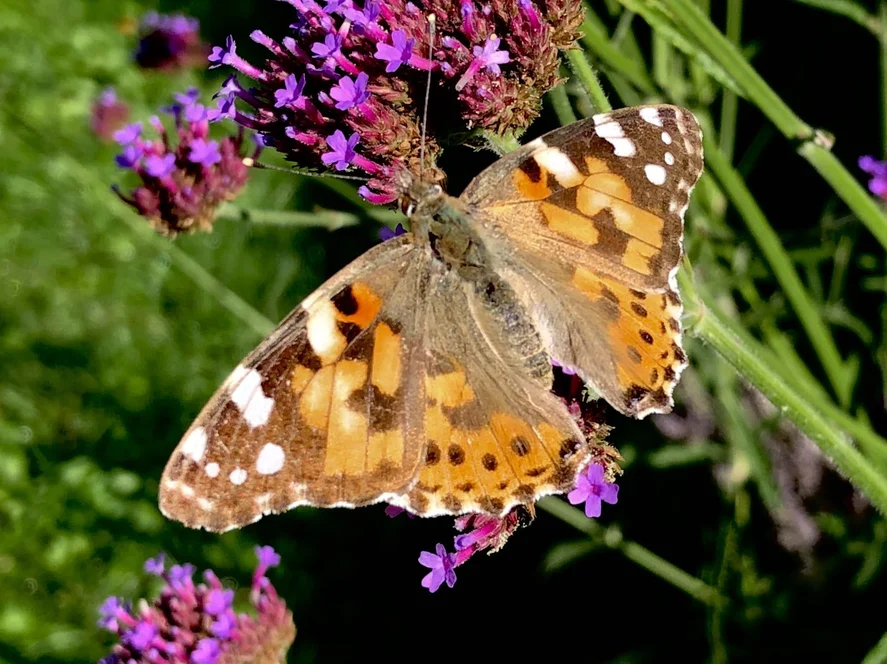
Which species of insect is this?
Vanessa cardui
